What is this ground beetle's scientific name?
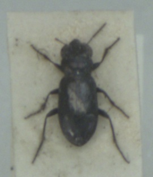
Notiophilus aquaticus
